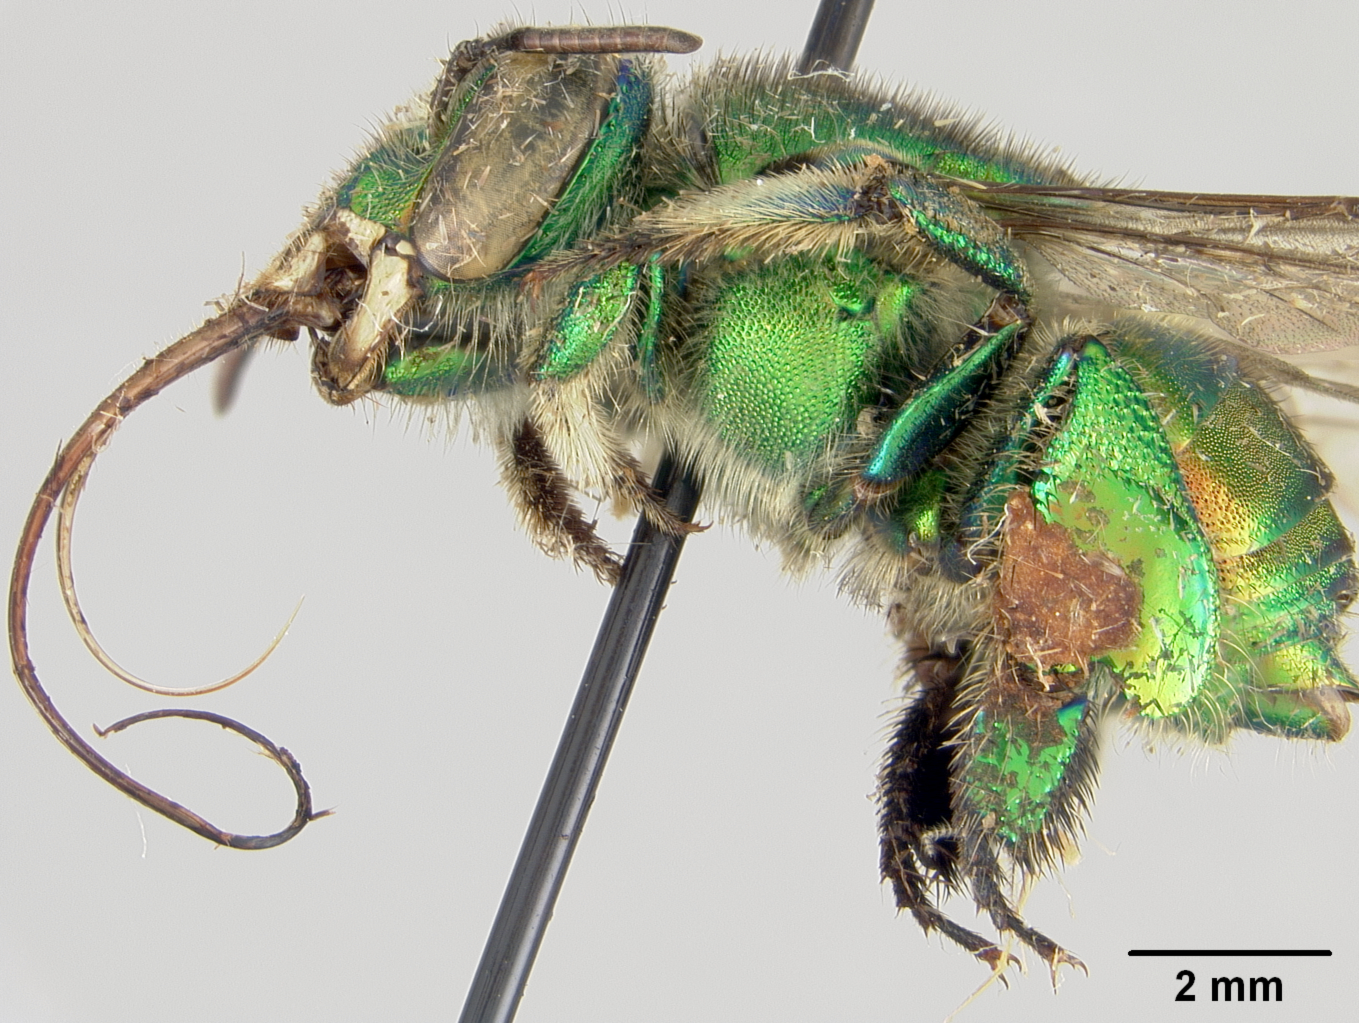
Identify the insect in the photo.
Euglossa dissimula
